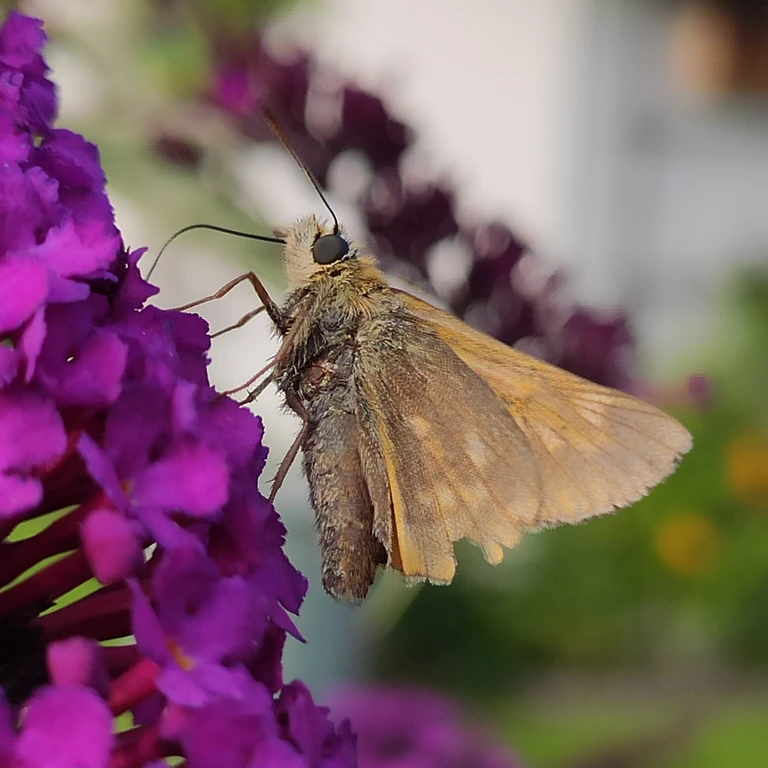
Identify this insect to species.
Ochlodes sylvanus (also Ochlodes venata)
